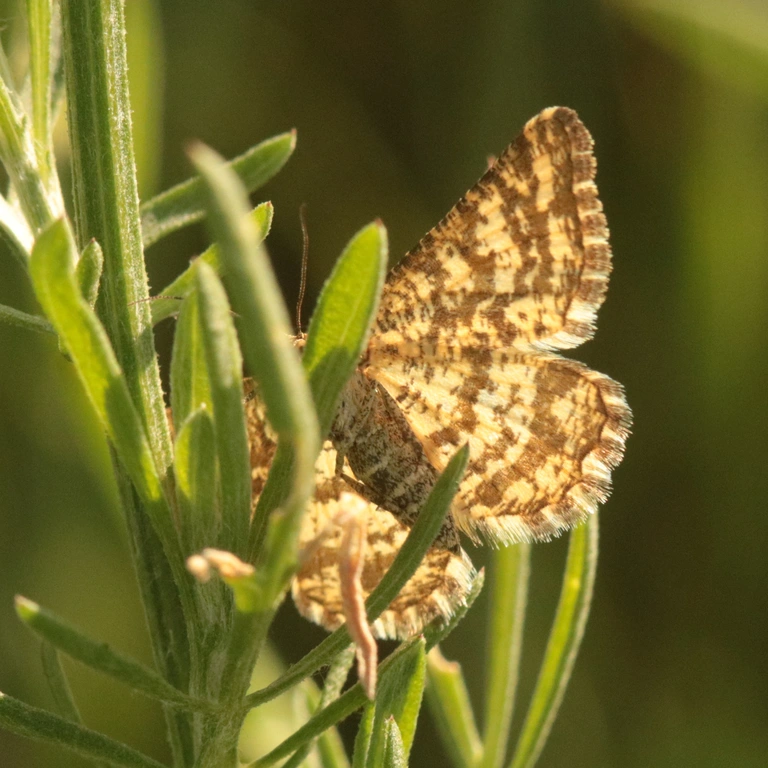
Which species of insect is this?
Ematurga atomaria
